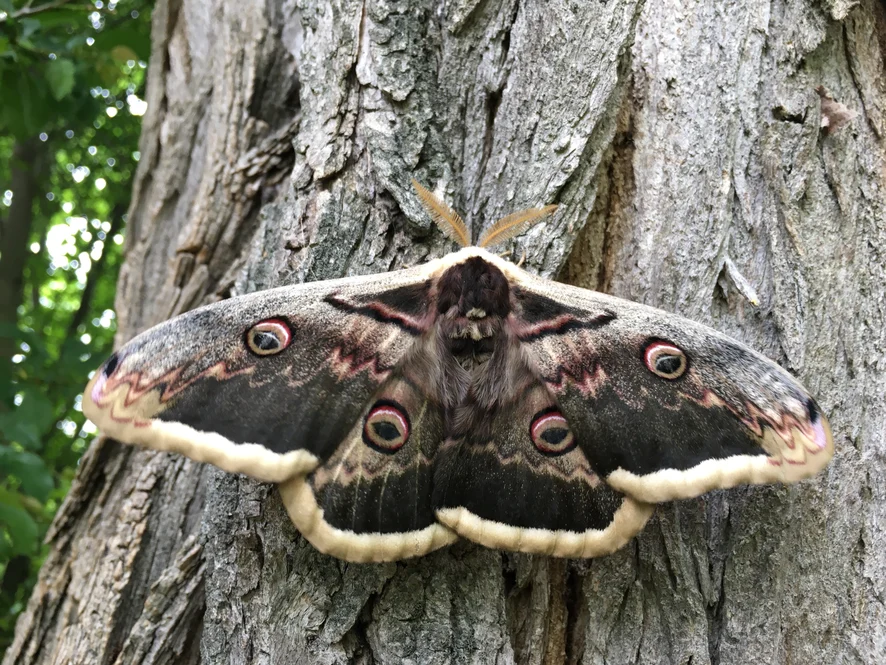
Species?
Saturnia pyri
